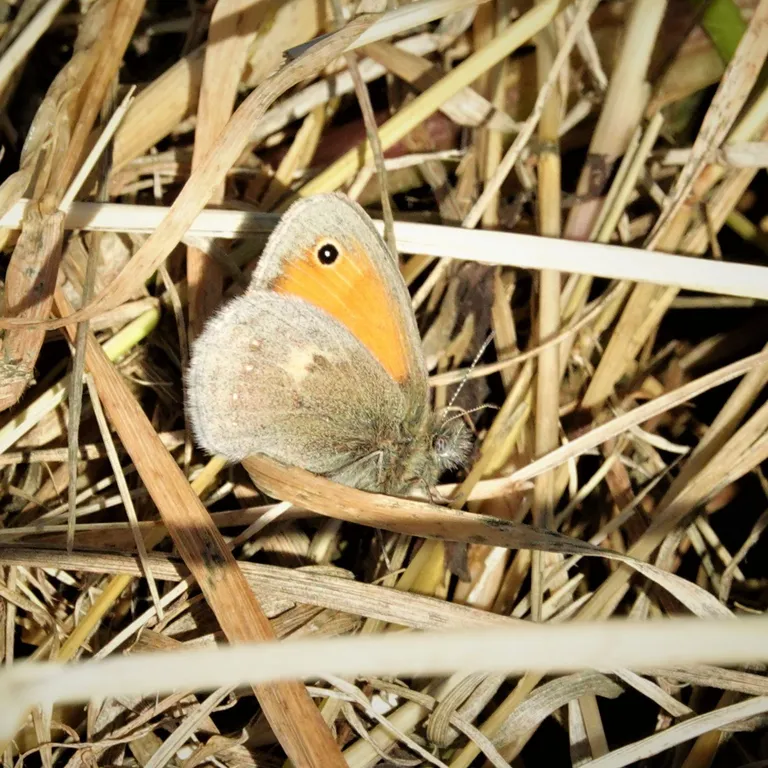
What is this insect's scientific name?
Coenonympha pamphilus
